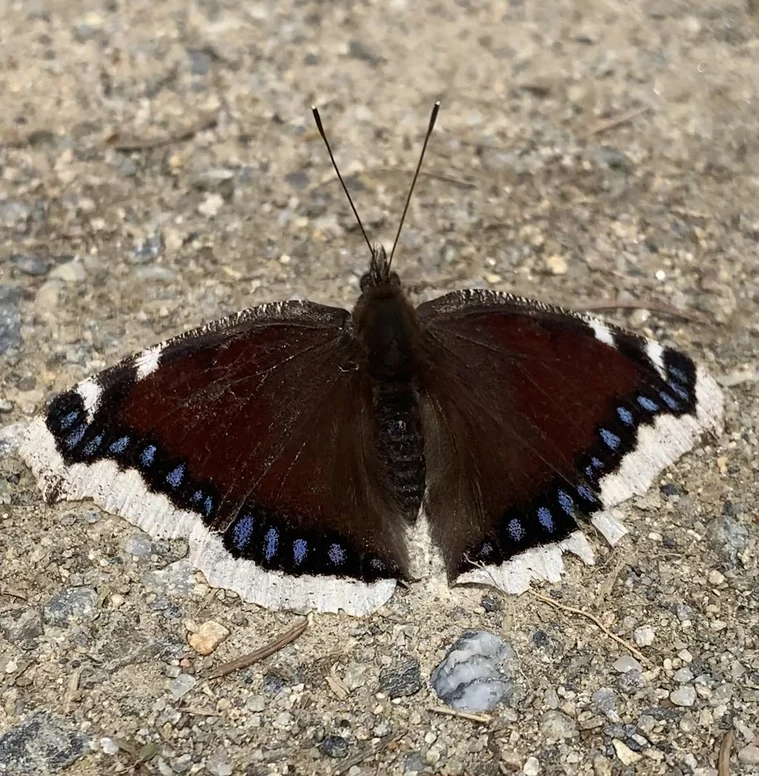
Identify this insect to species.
Nymphalis antiopa
